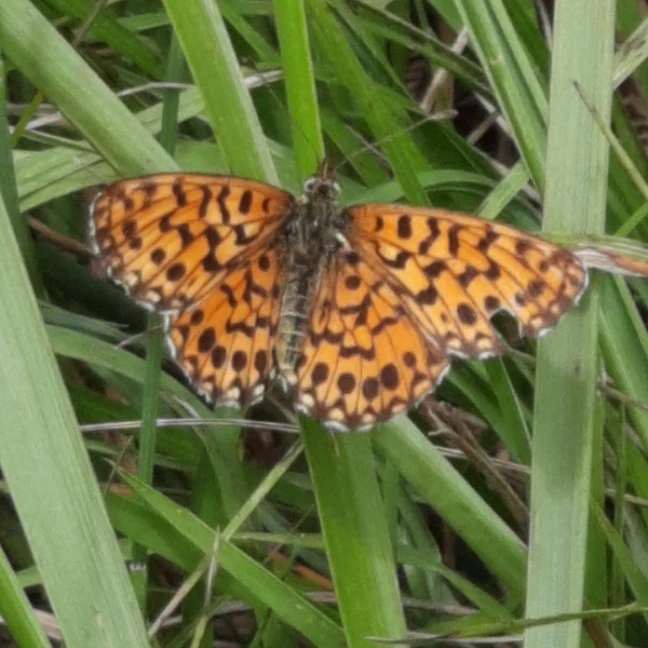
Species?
Boloria dia
